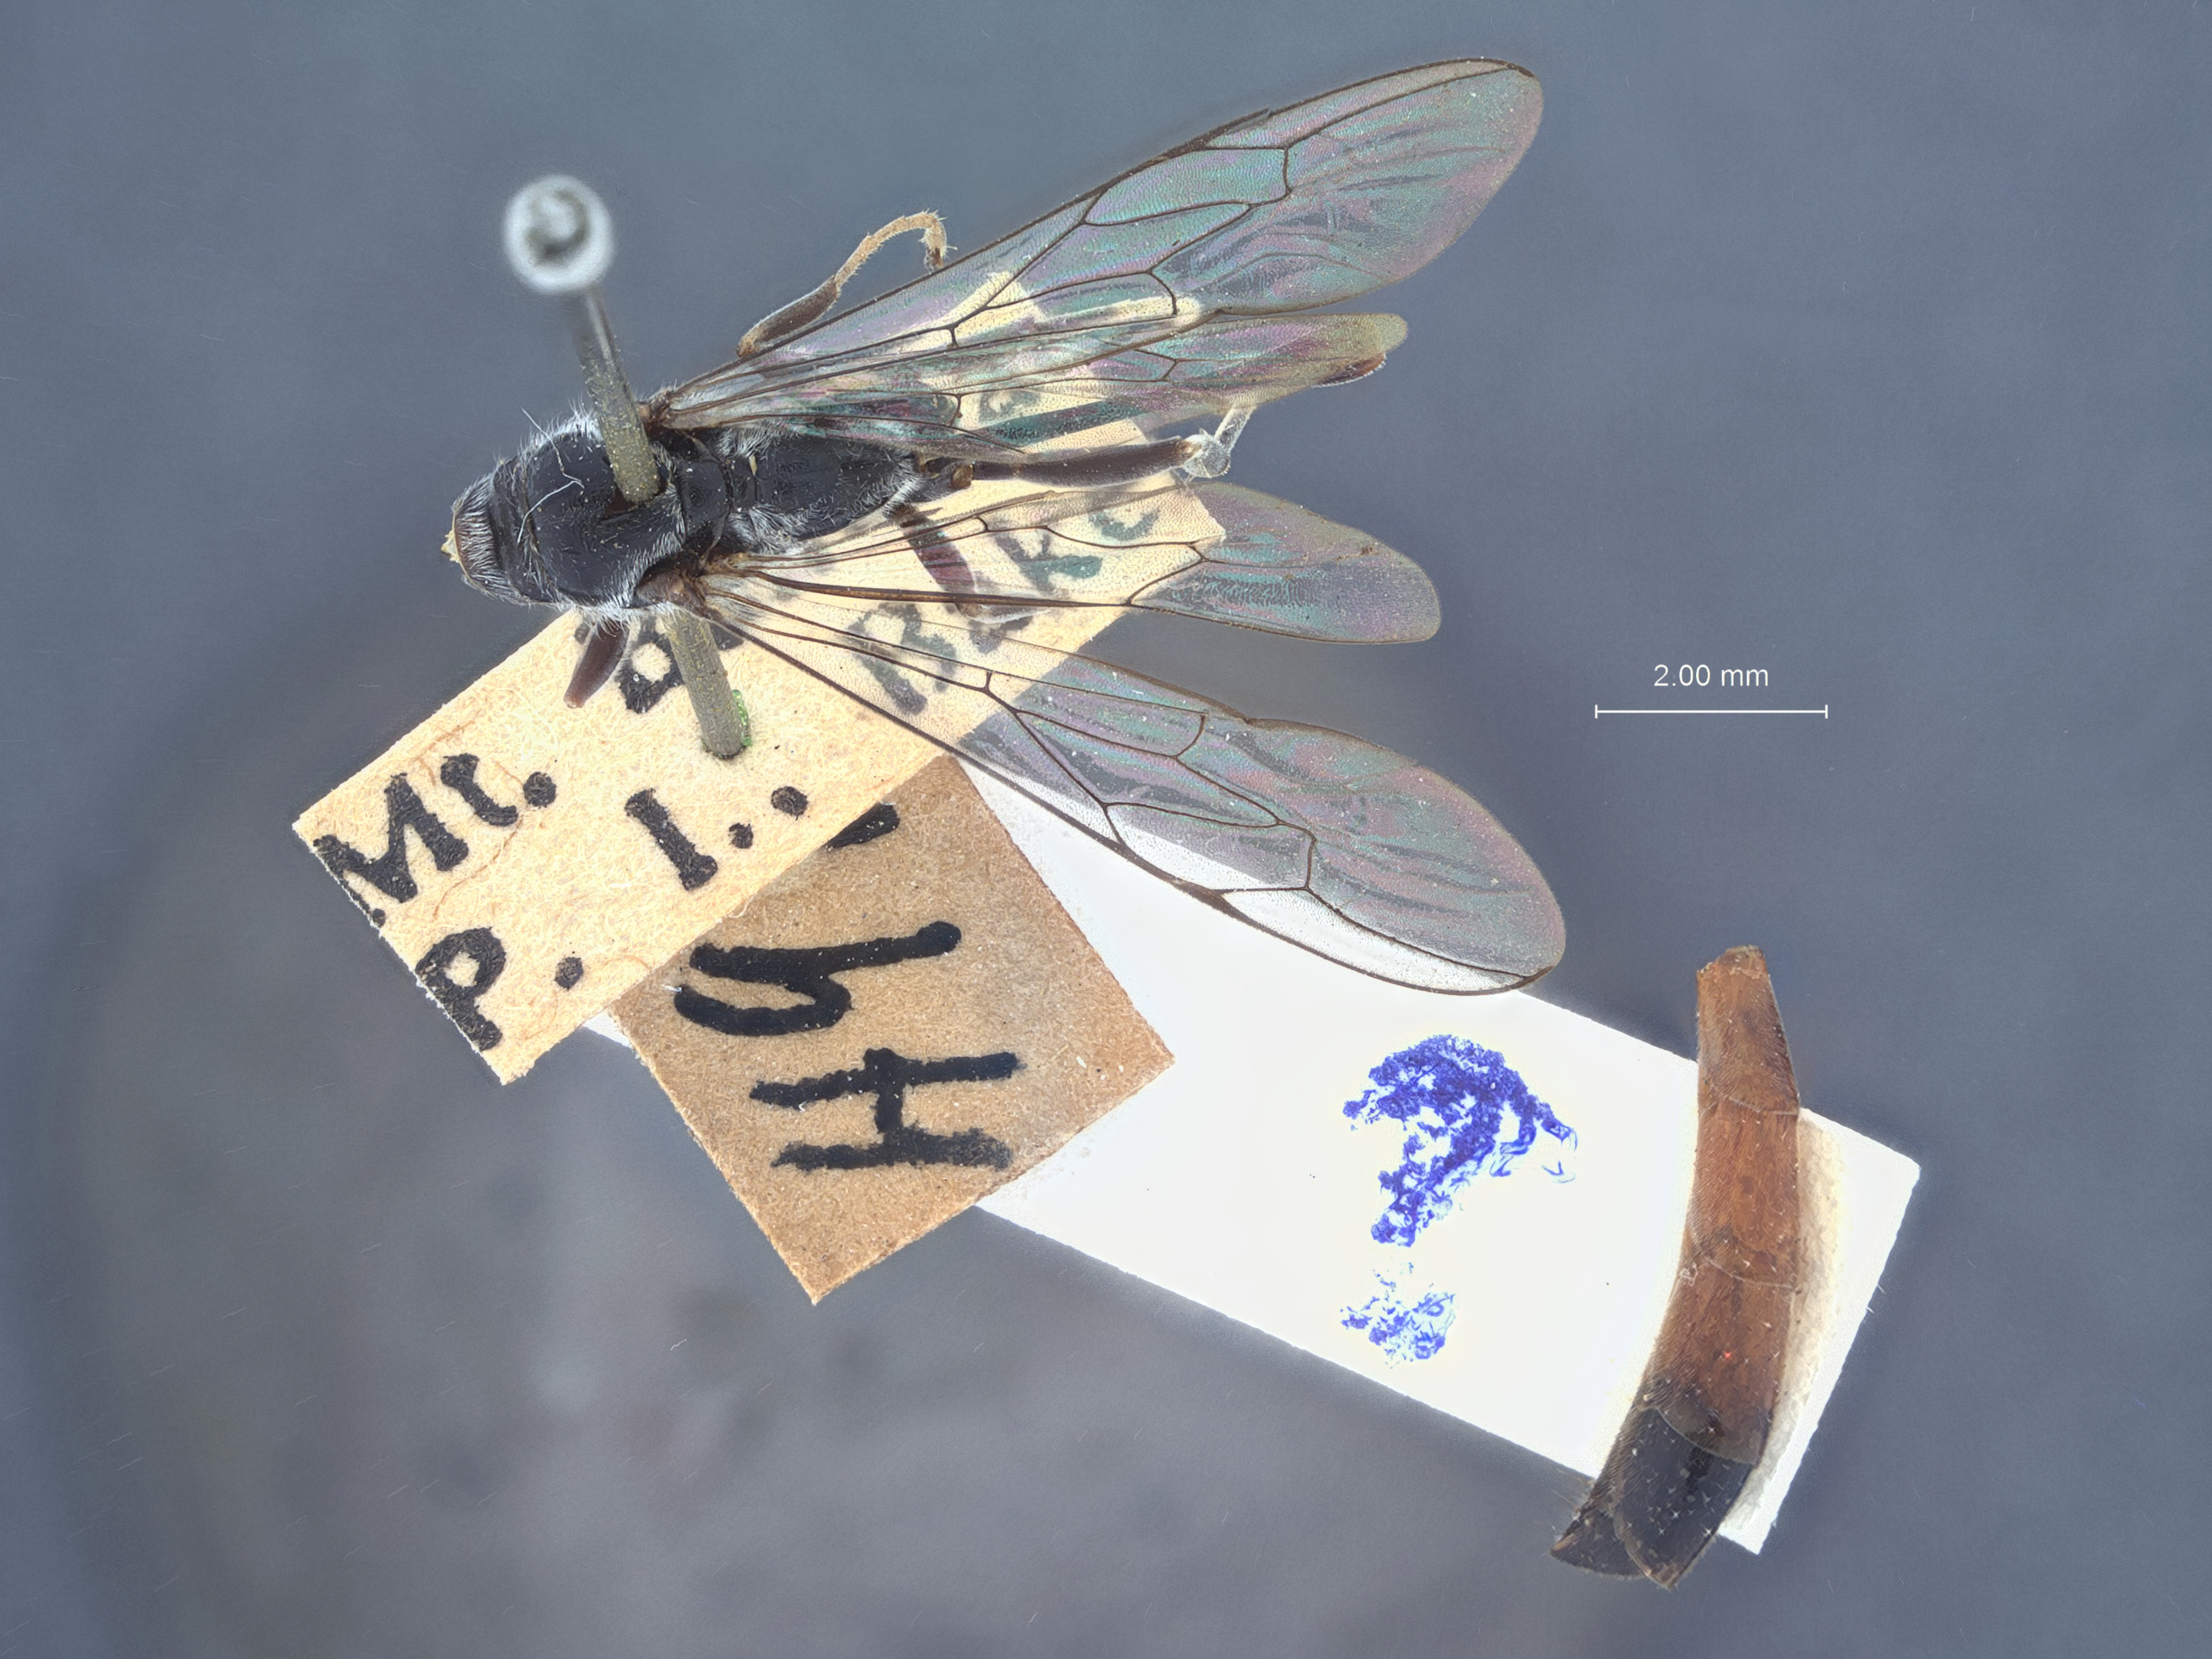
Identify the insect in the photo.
Trypoxylon banahao
